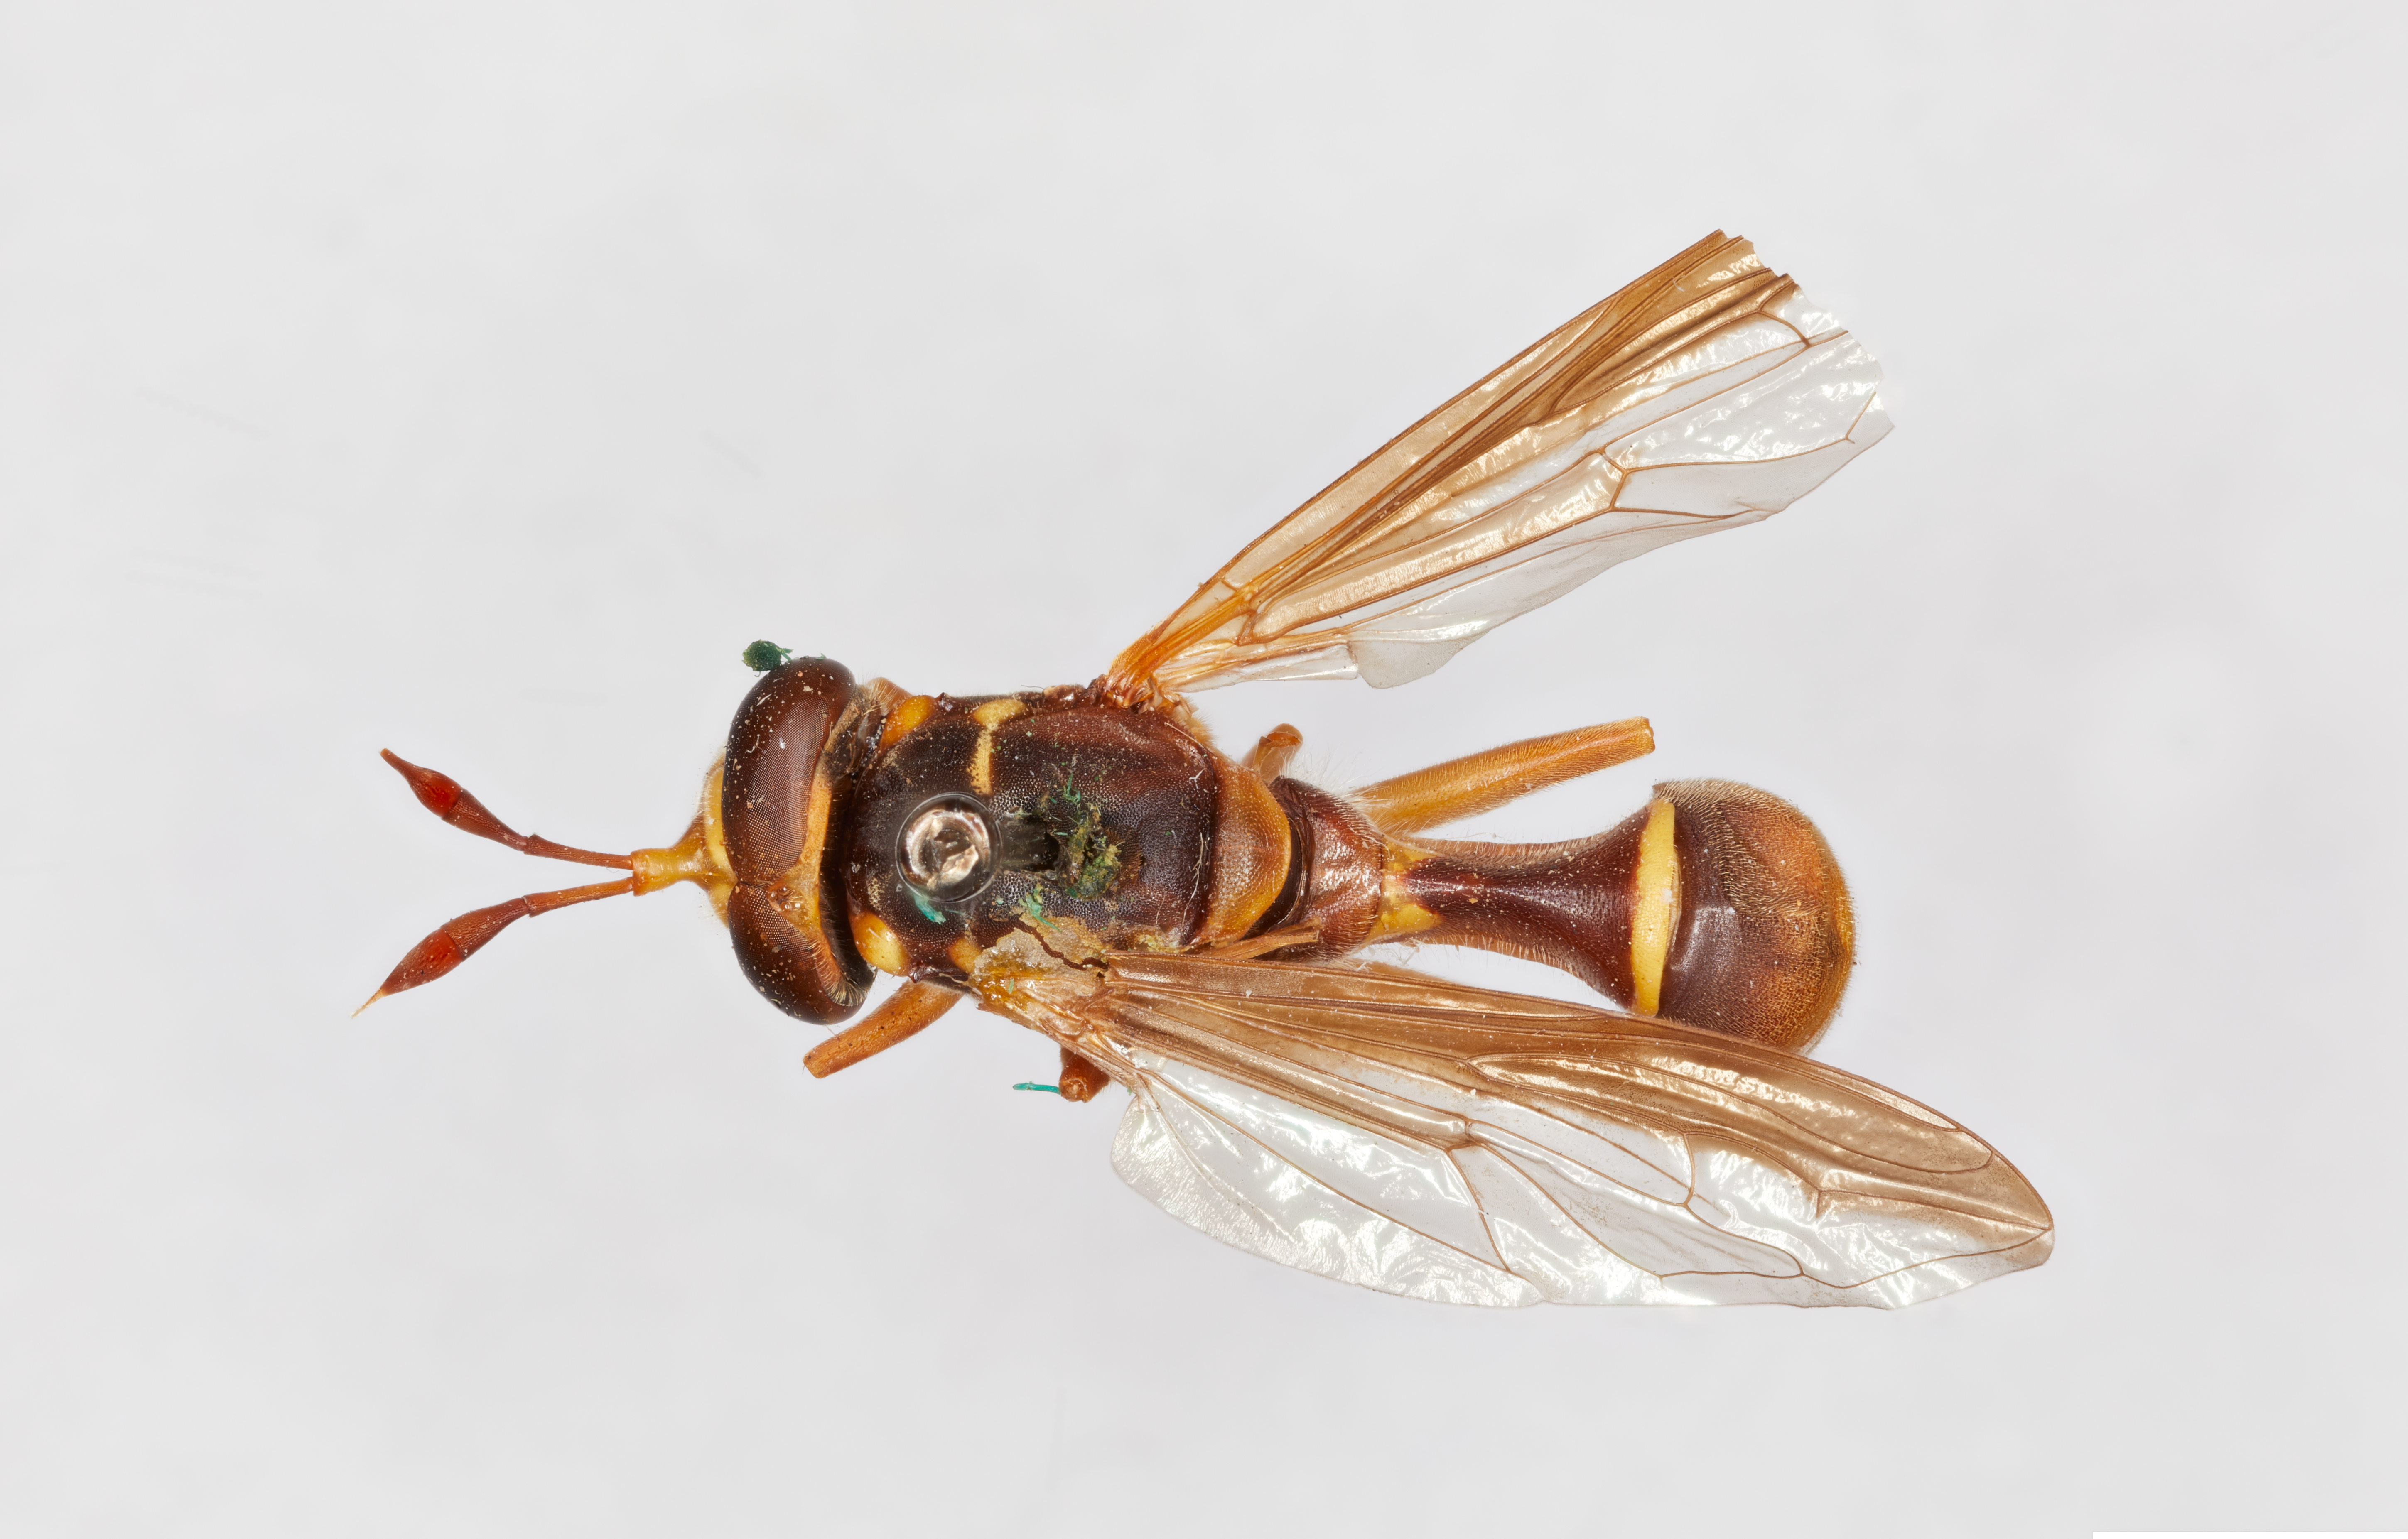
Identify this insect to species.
Ceria loewii
